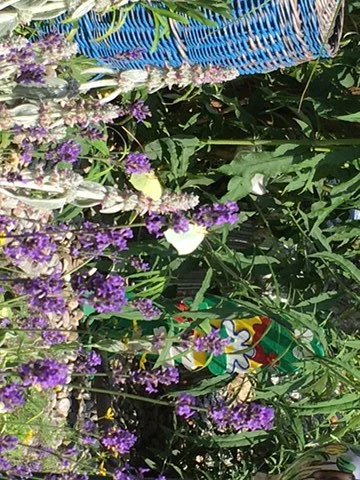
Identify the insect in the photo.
Gonepteryx rhamni
